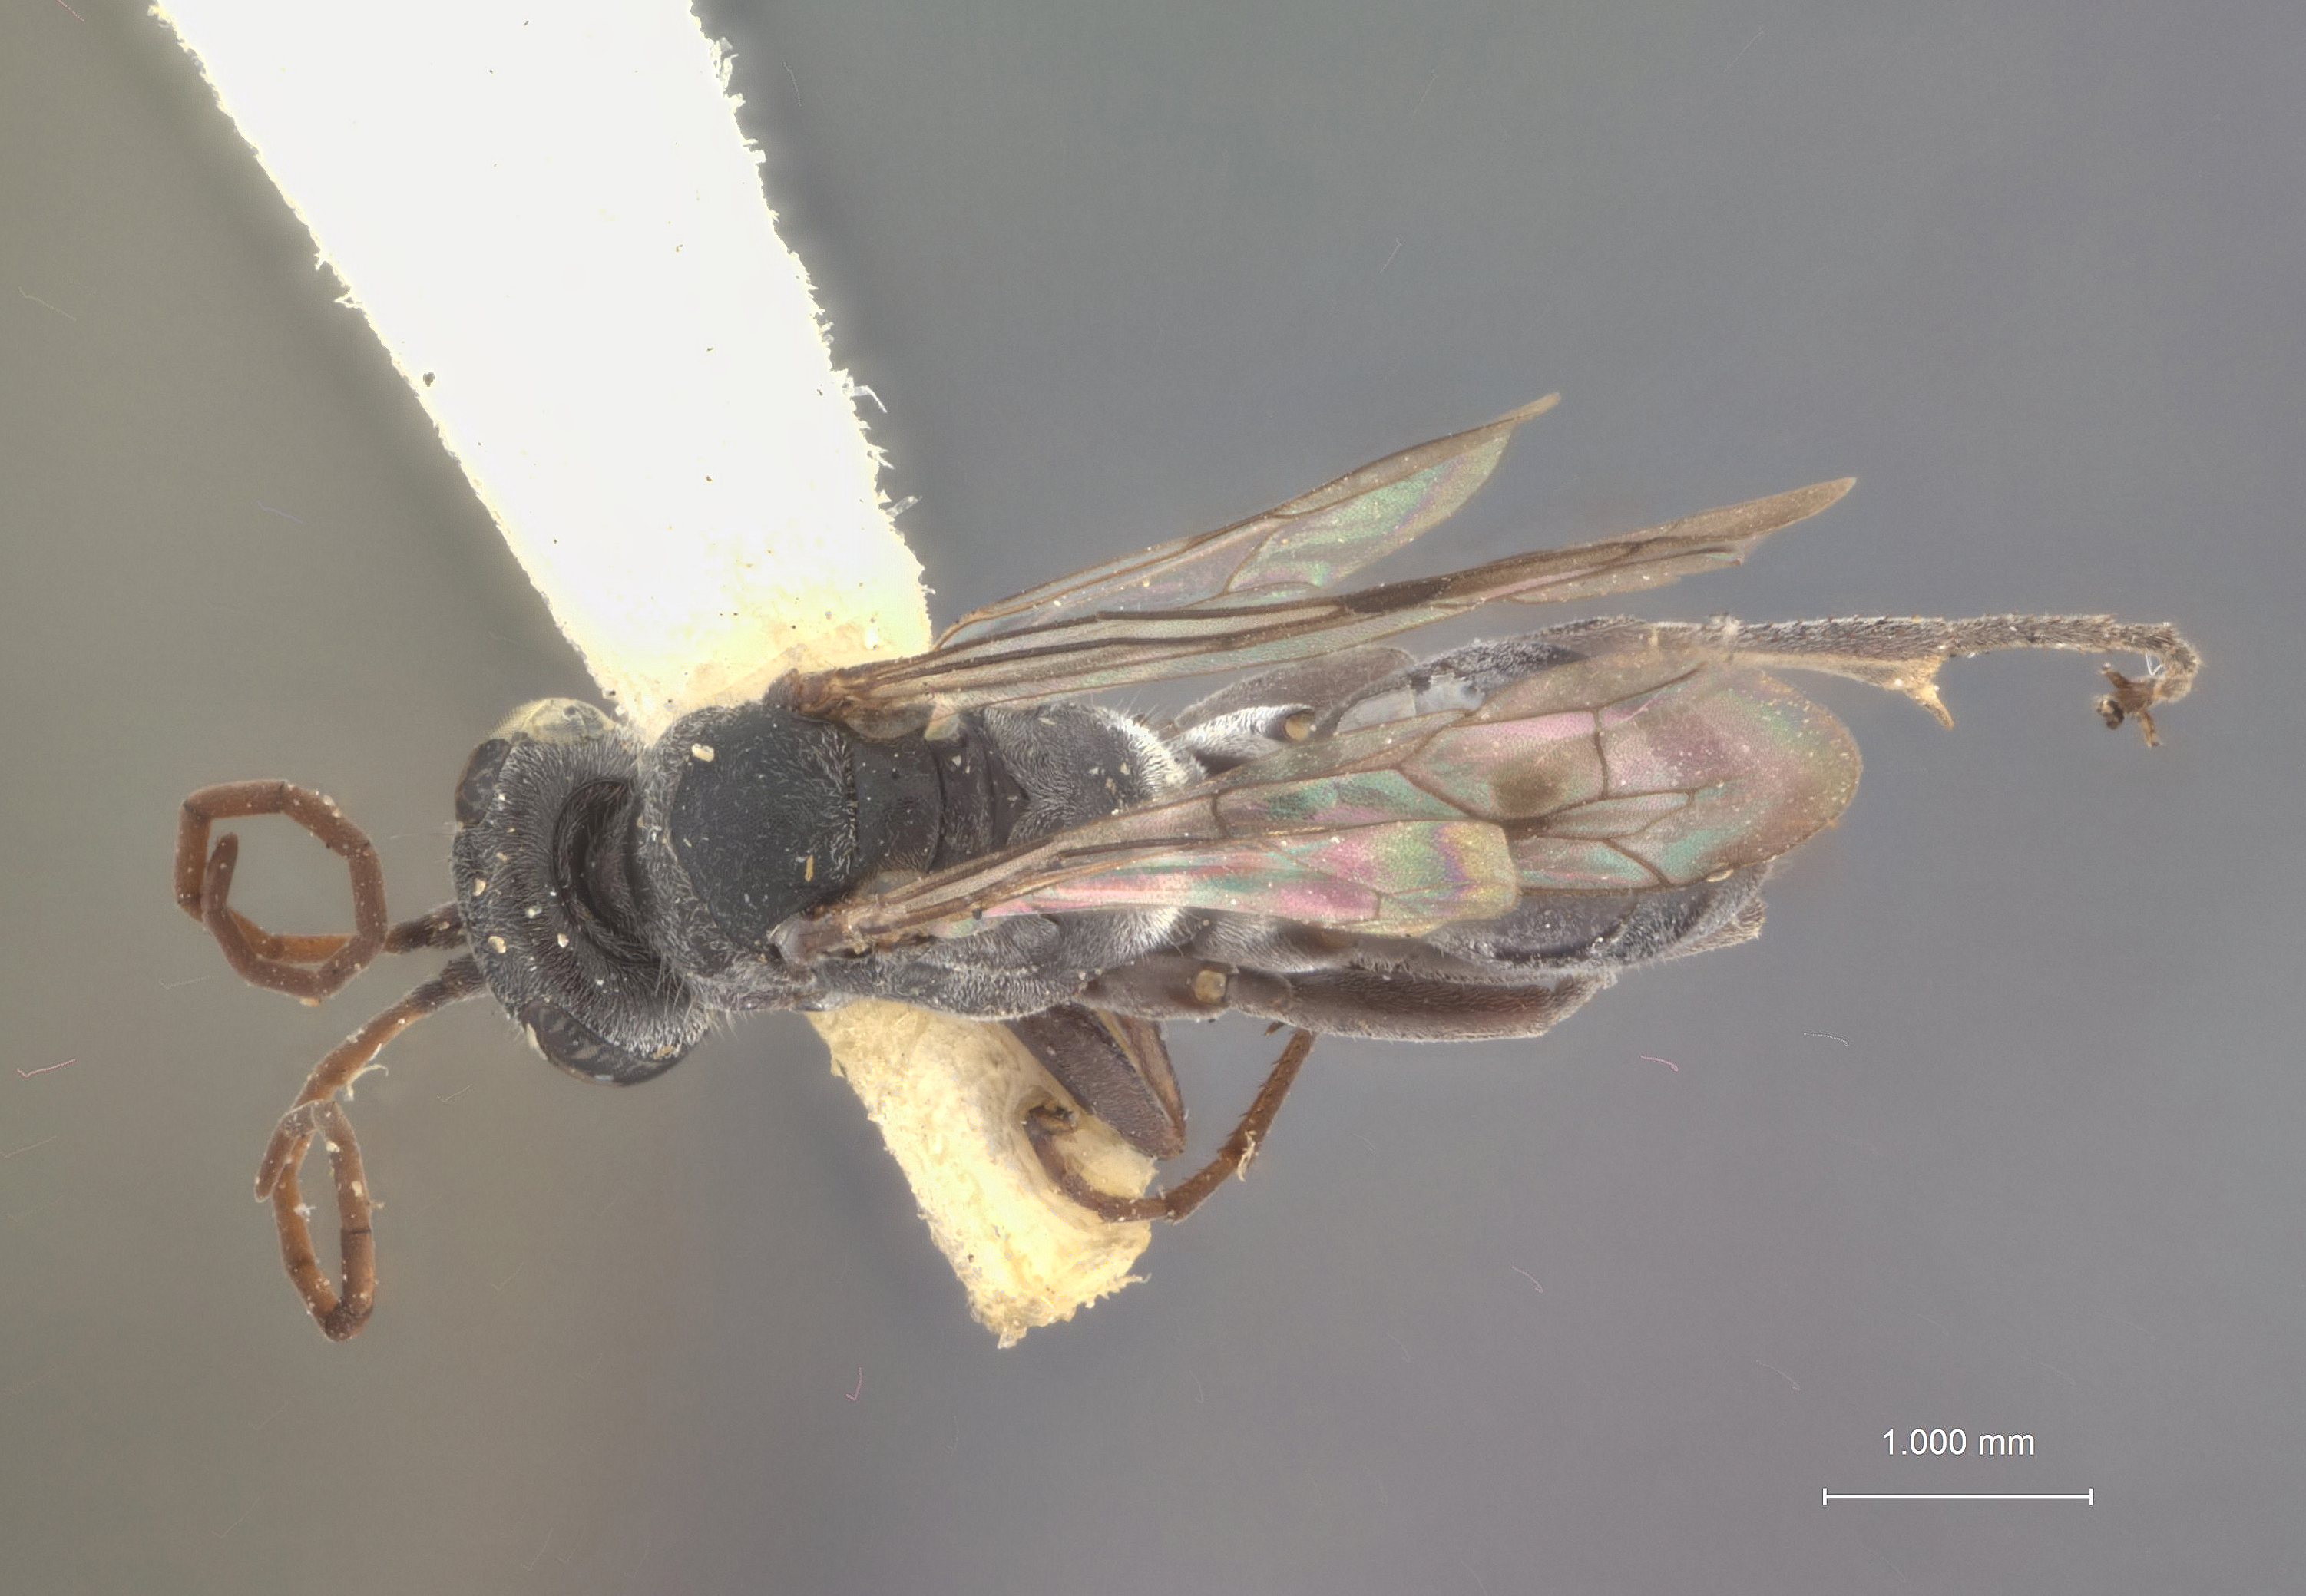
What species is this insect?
Ageniella striga
